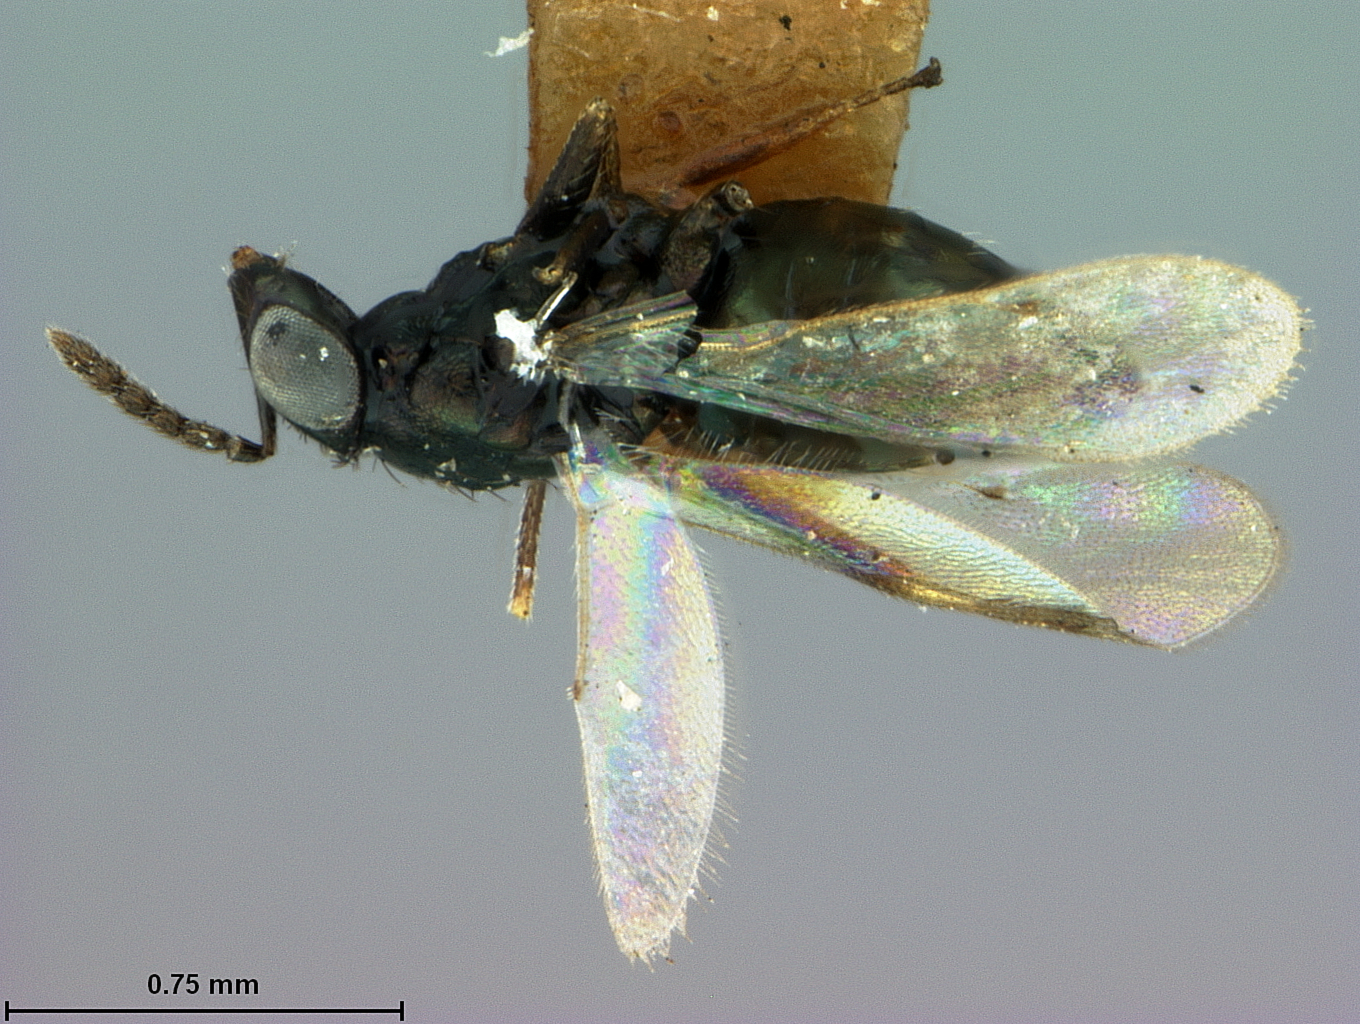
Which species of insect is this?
Eulophus albitarsis
